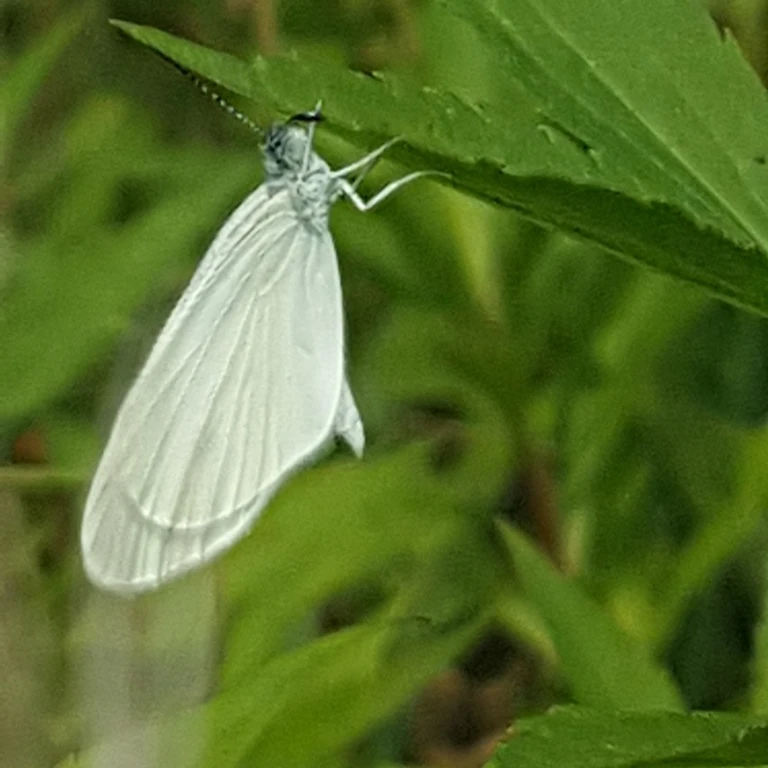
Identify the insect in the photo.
Leptidea sinapis/juvernica
